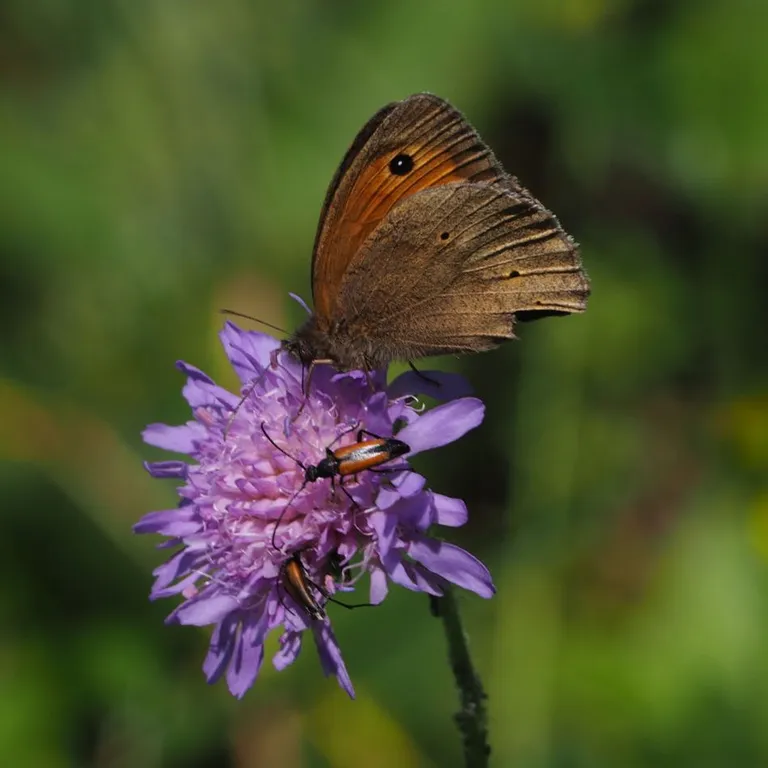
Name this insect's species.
Maniola jurtina
